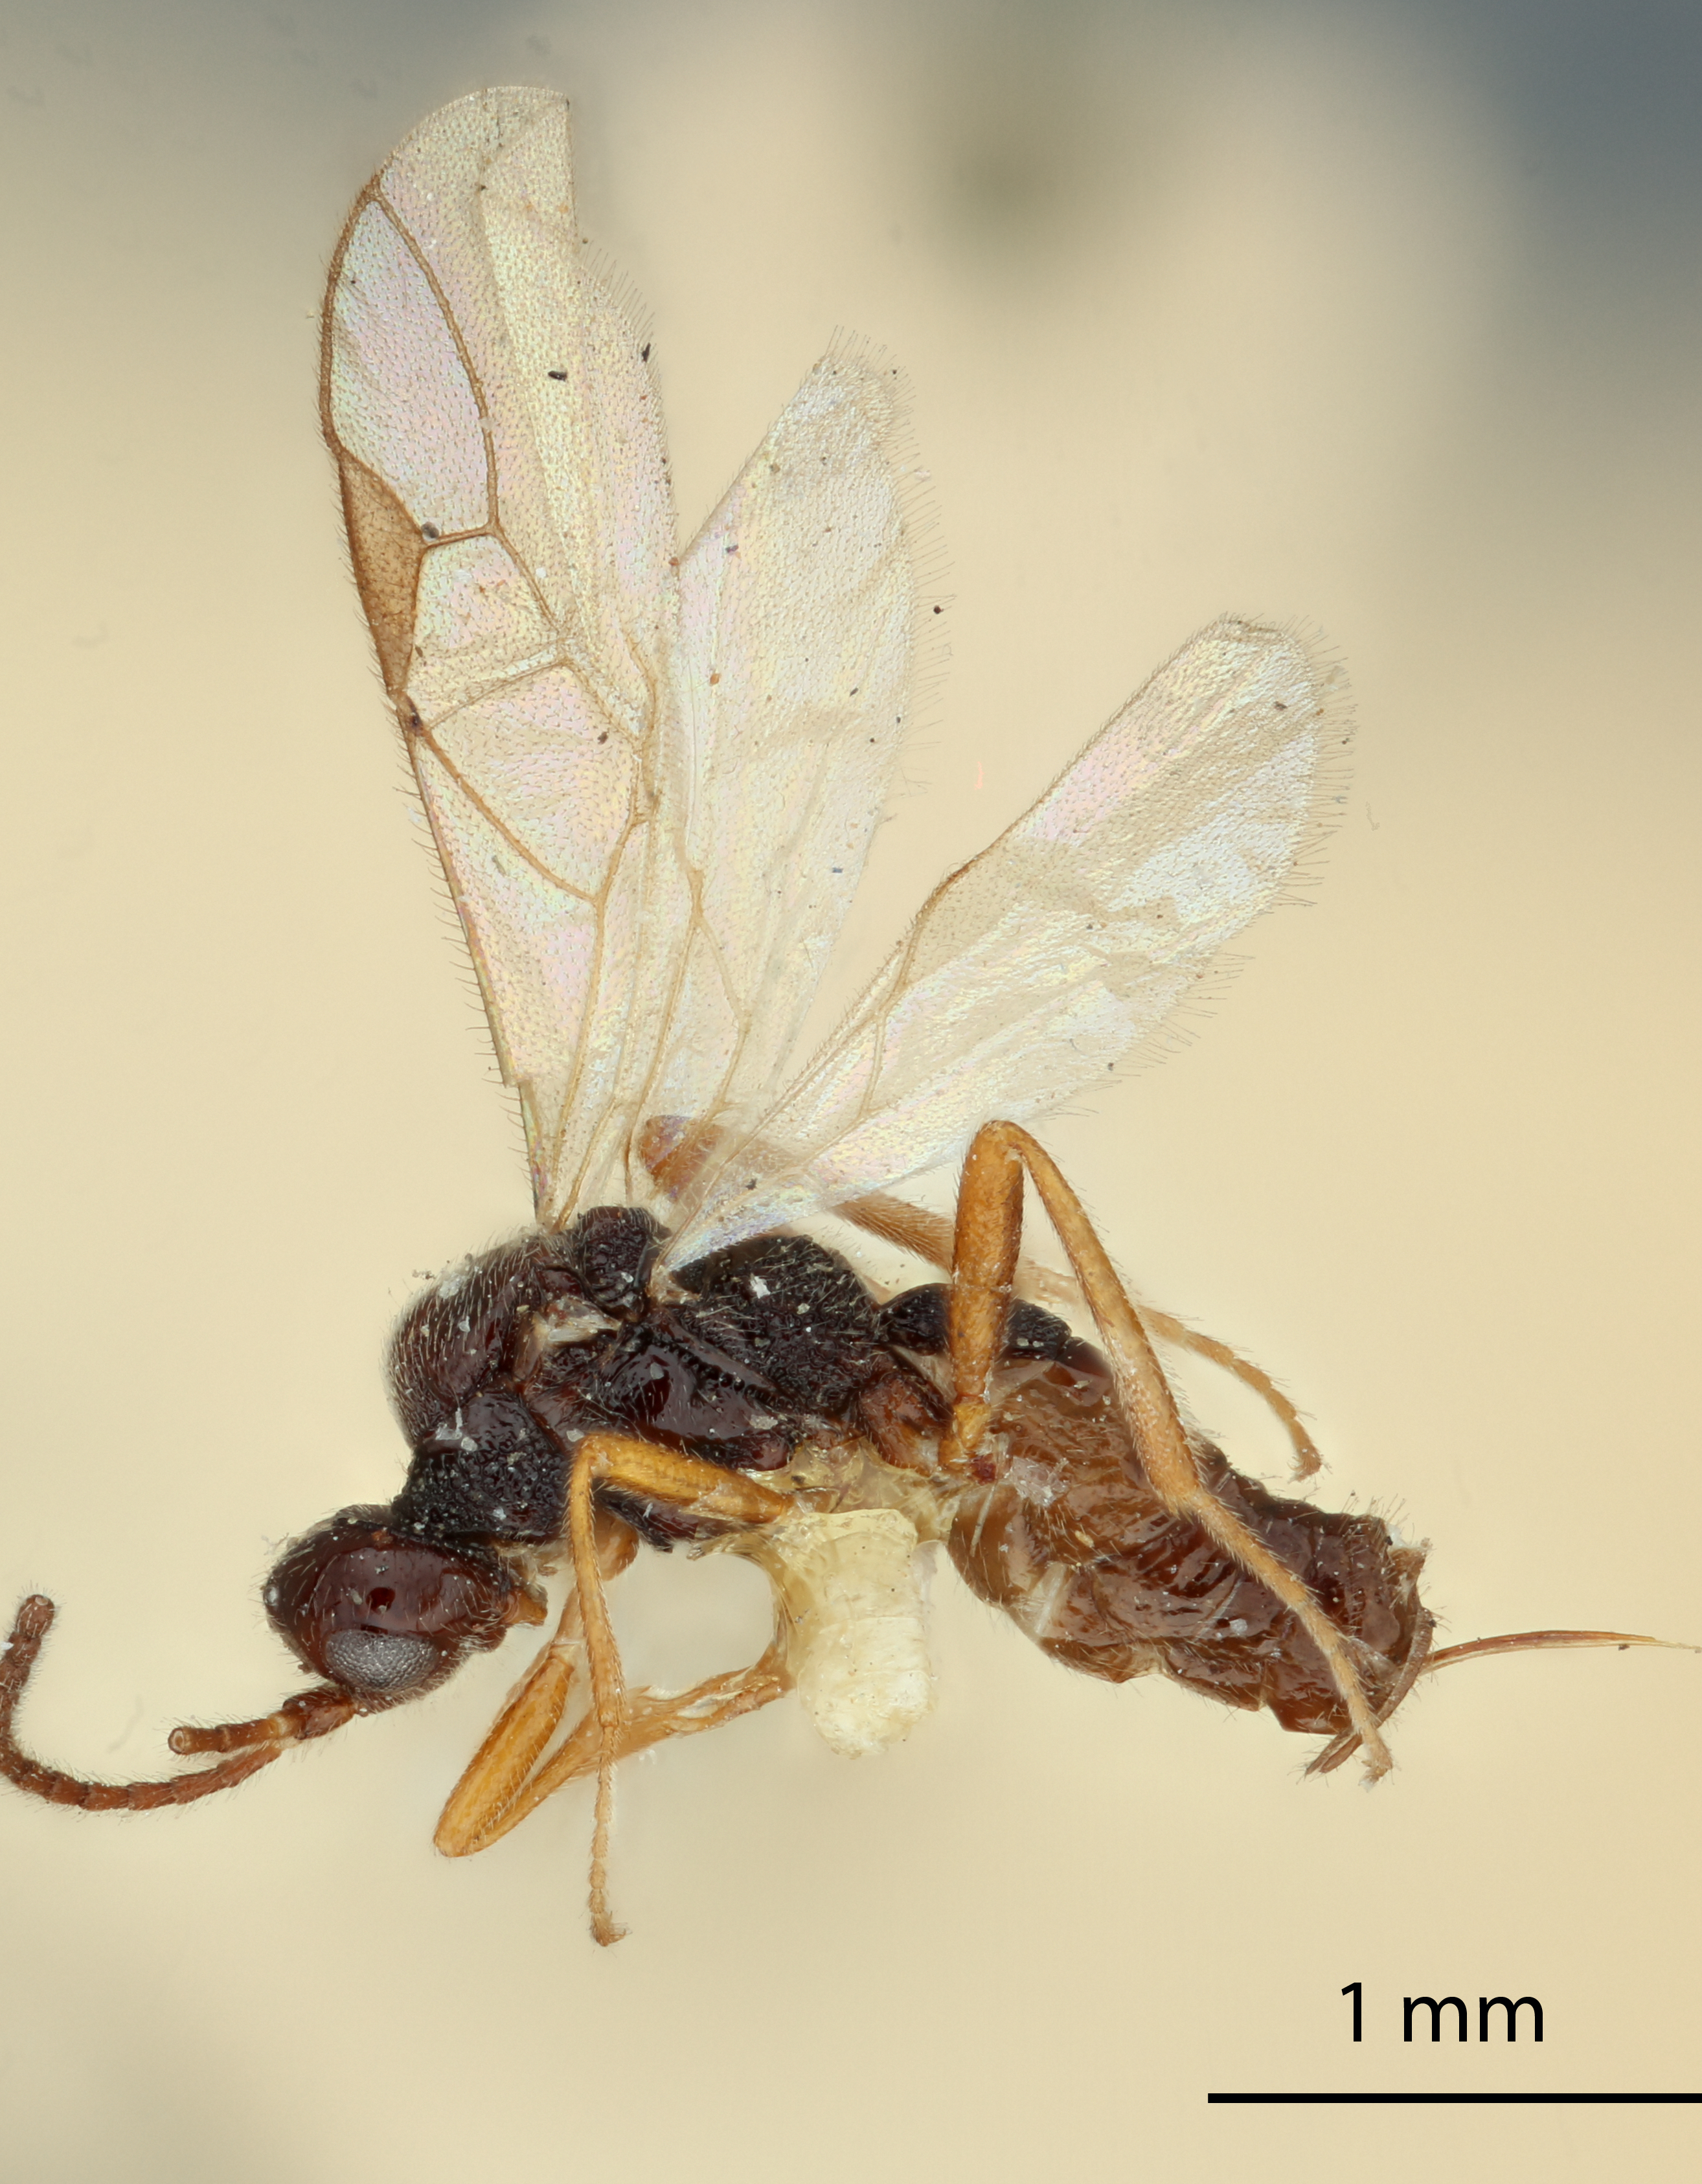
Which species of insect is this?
Dimeris rufipes
